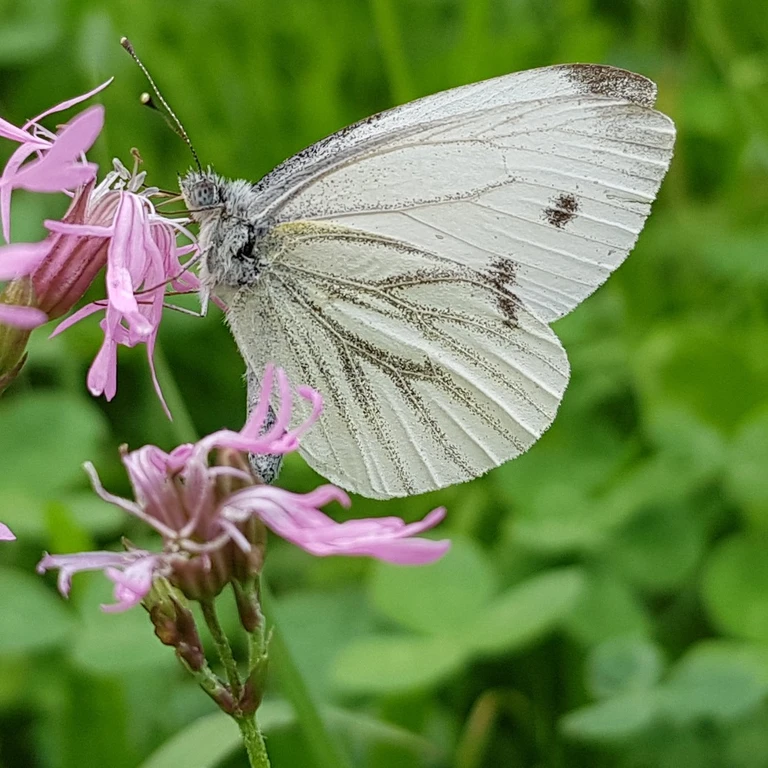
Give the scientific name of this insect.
Pieris napi
